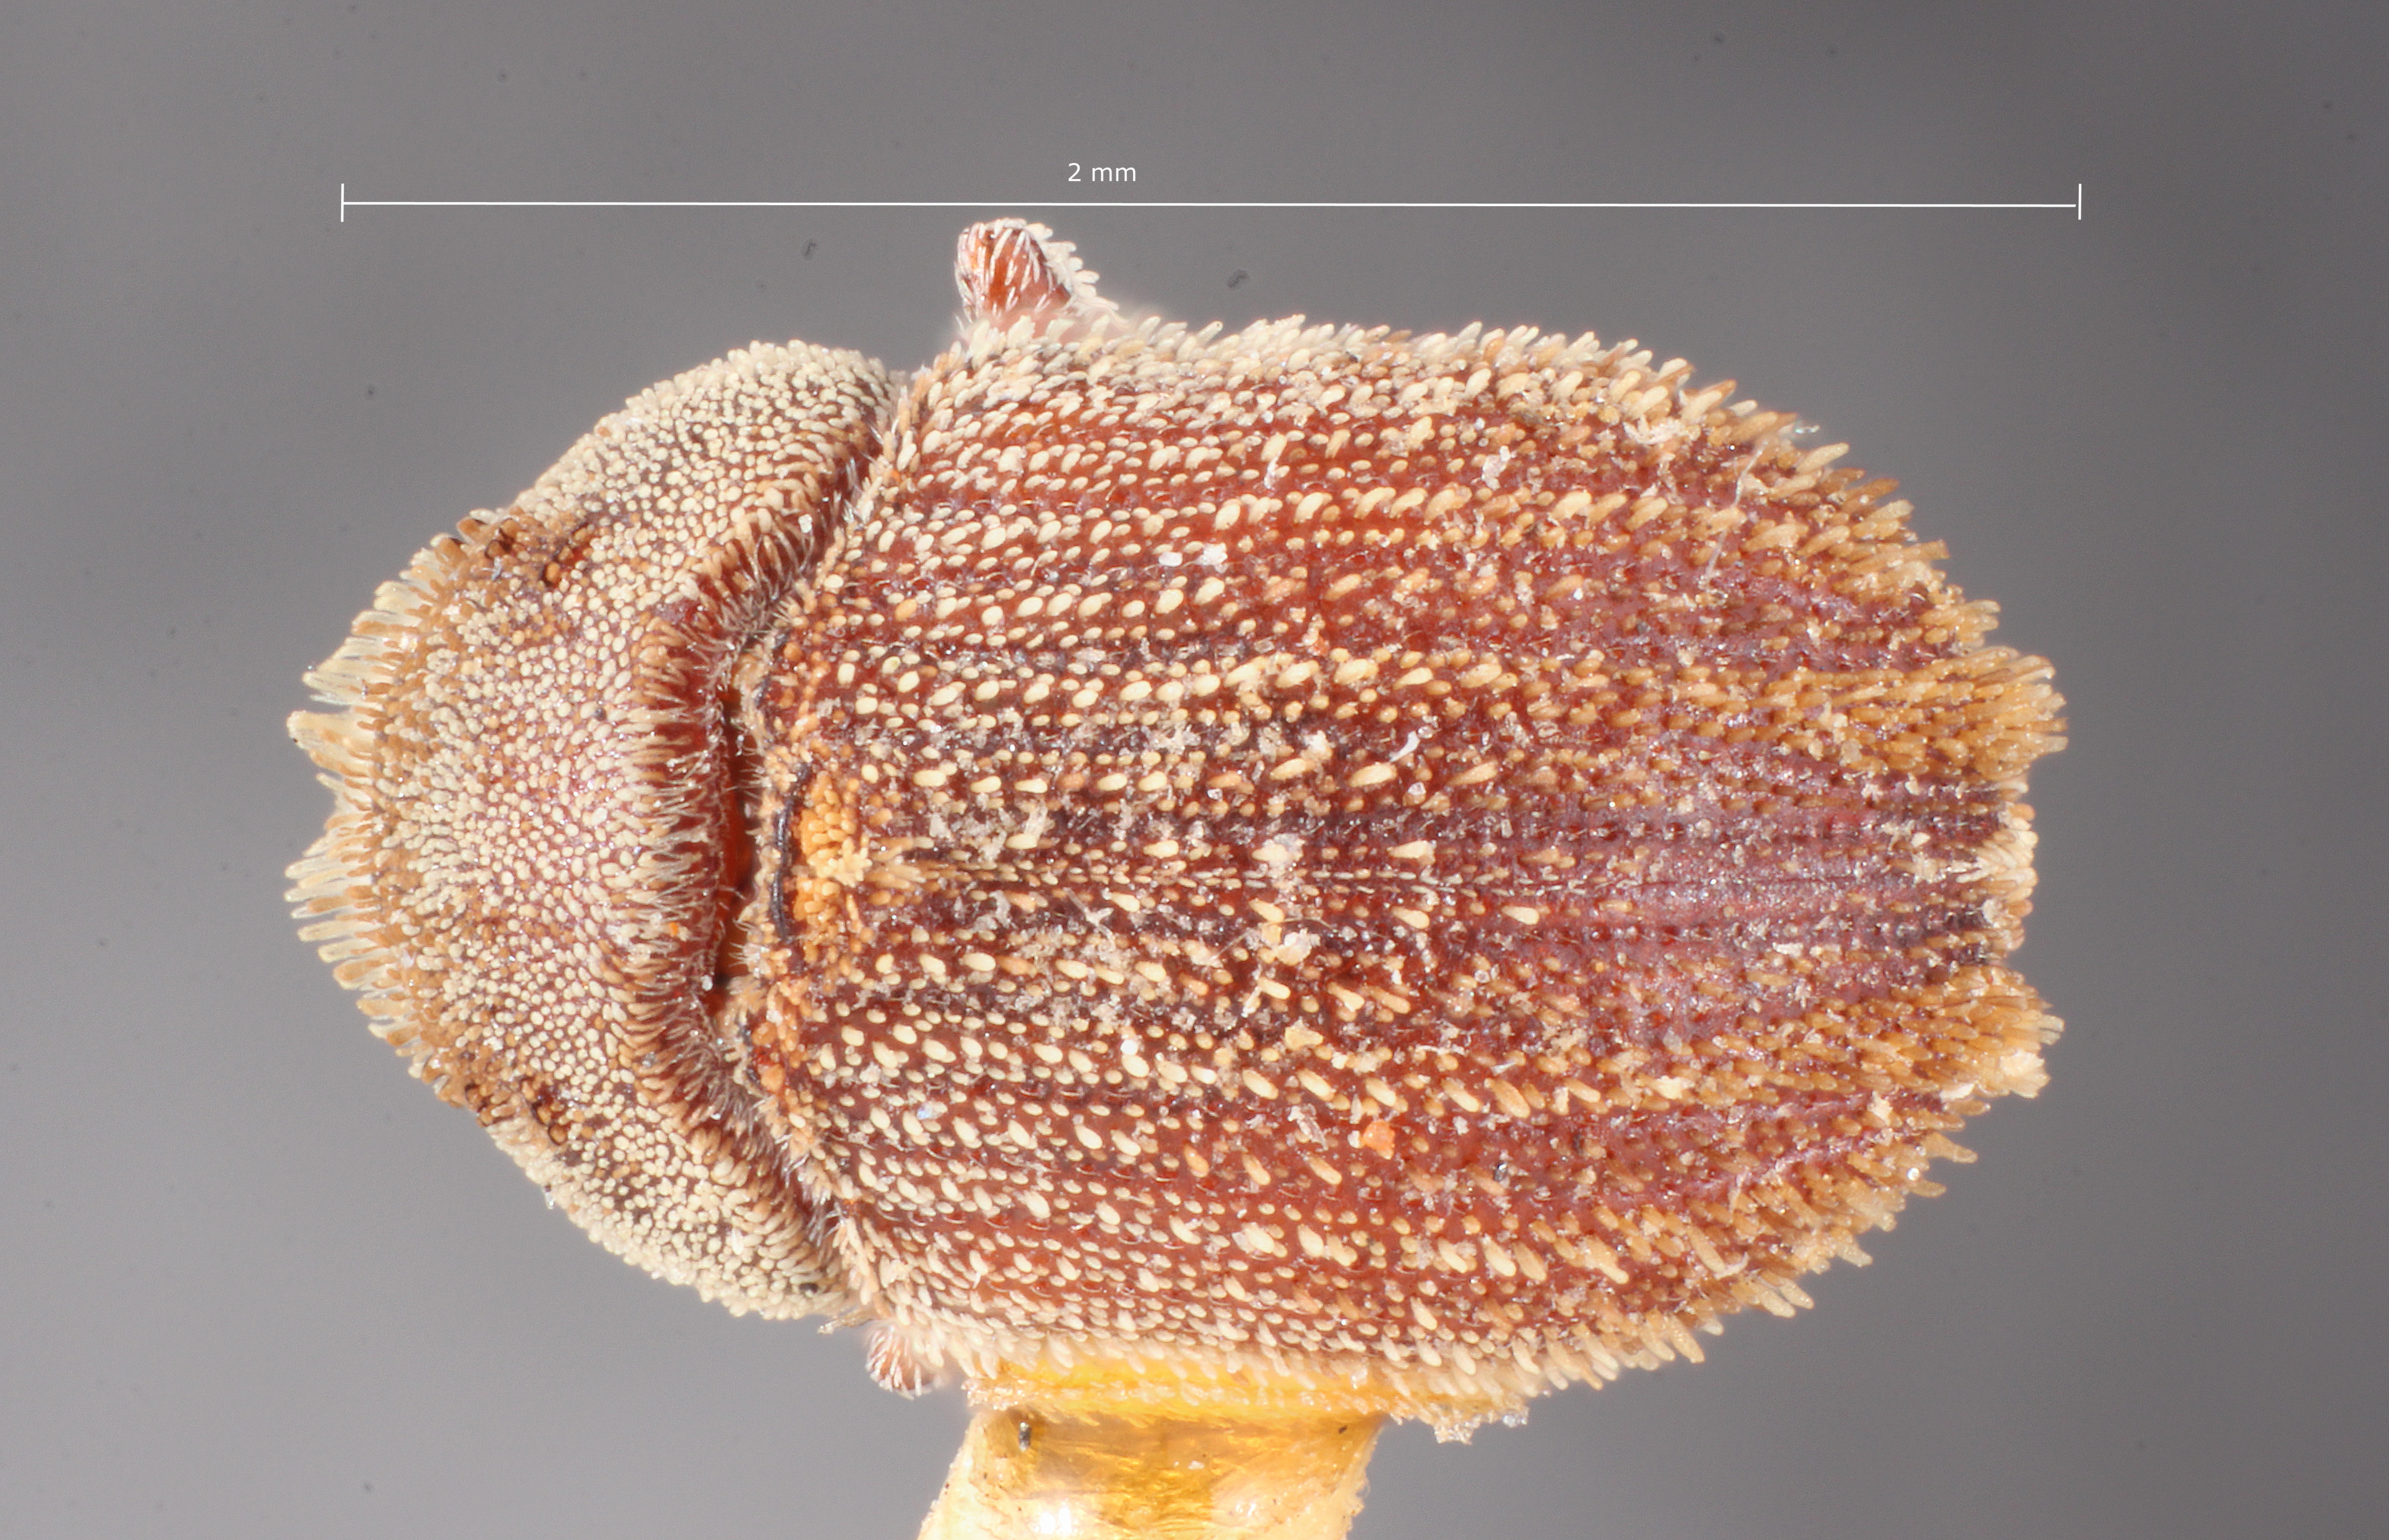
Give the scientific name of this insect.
Renocis parkinsoniae
